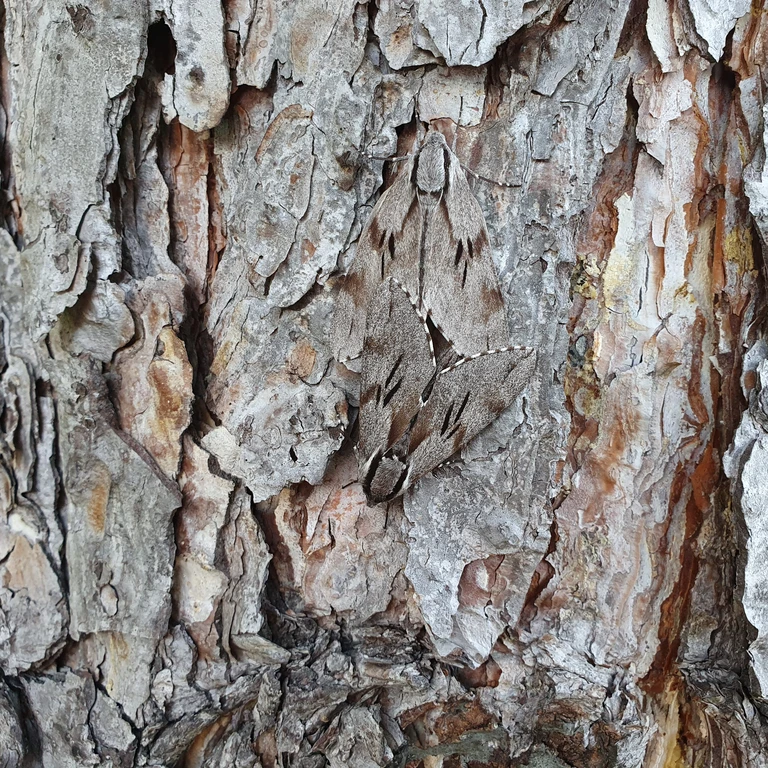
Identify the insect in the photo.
Sphinx pinastri
